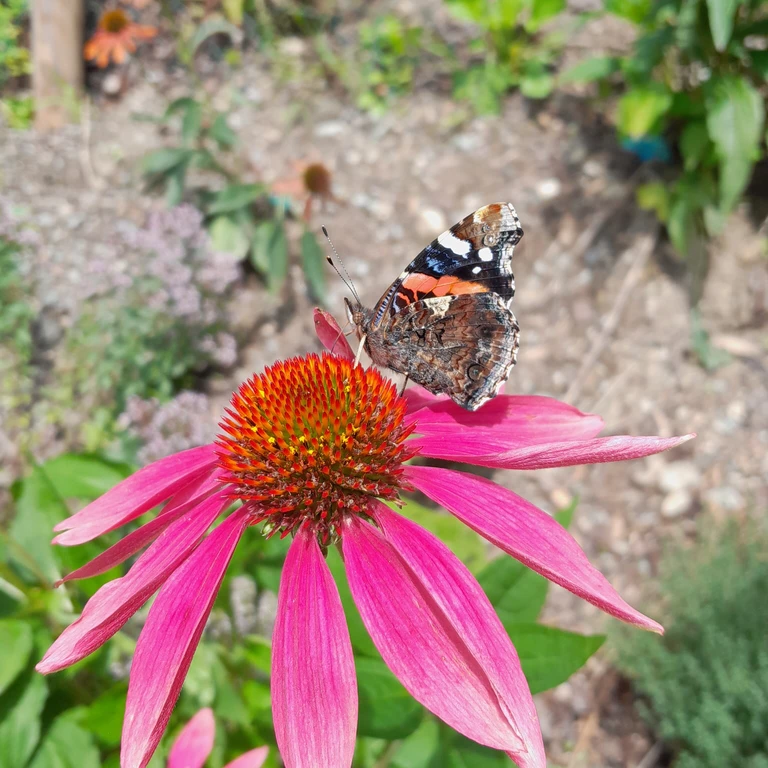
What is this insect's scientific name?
Vanessa atalanta
